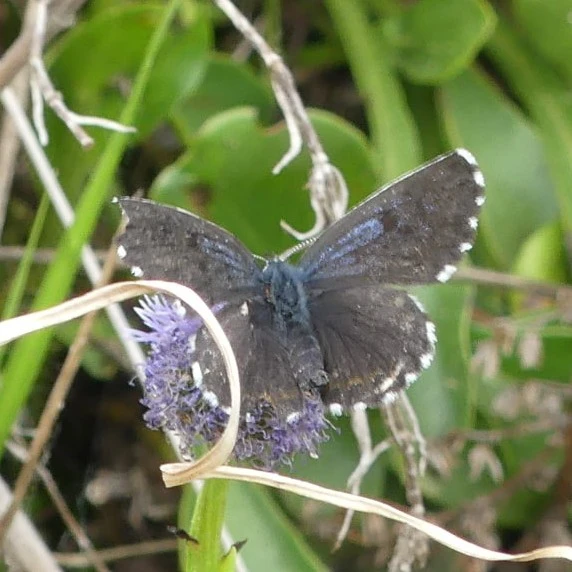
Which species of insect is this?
Scolitantides orion
